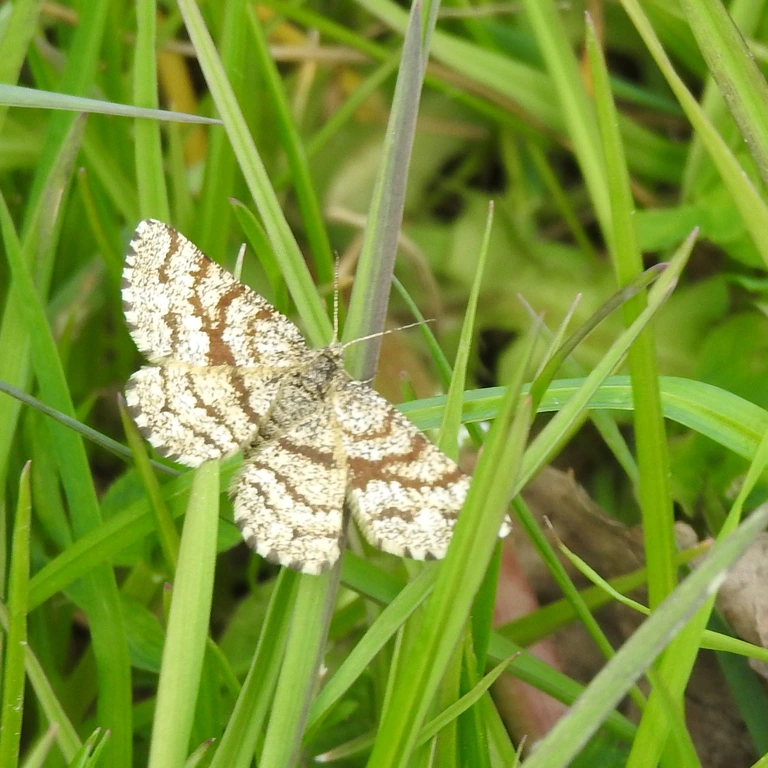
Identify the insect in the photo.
Ematurga atomaria
